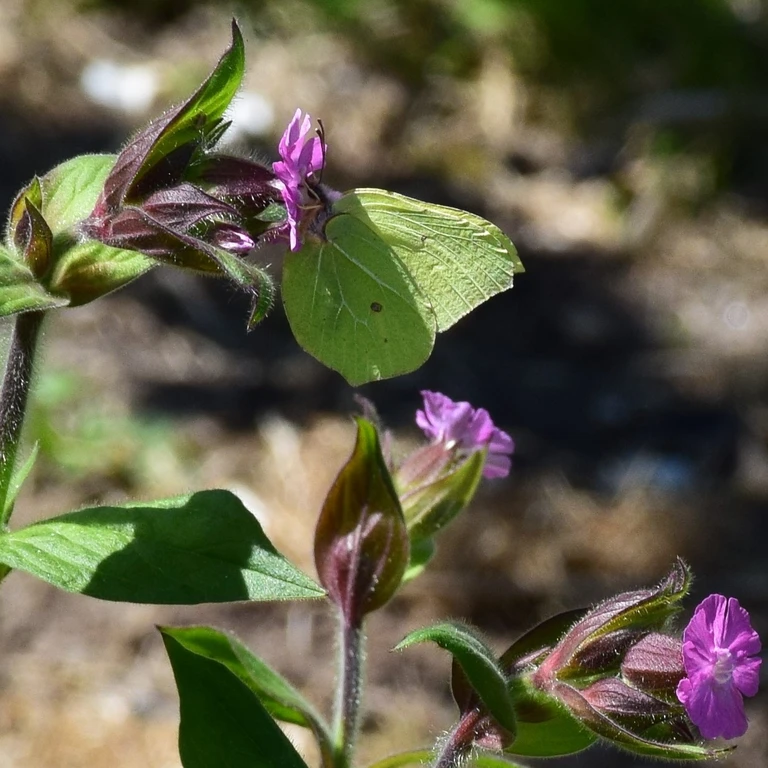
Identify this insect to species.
Gonepteryx rhamni
